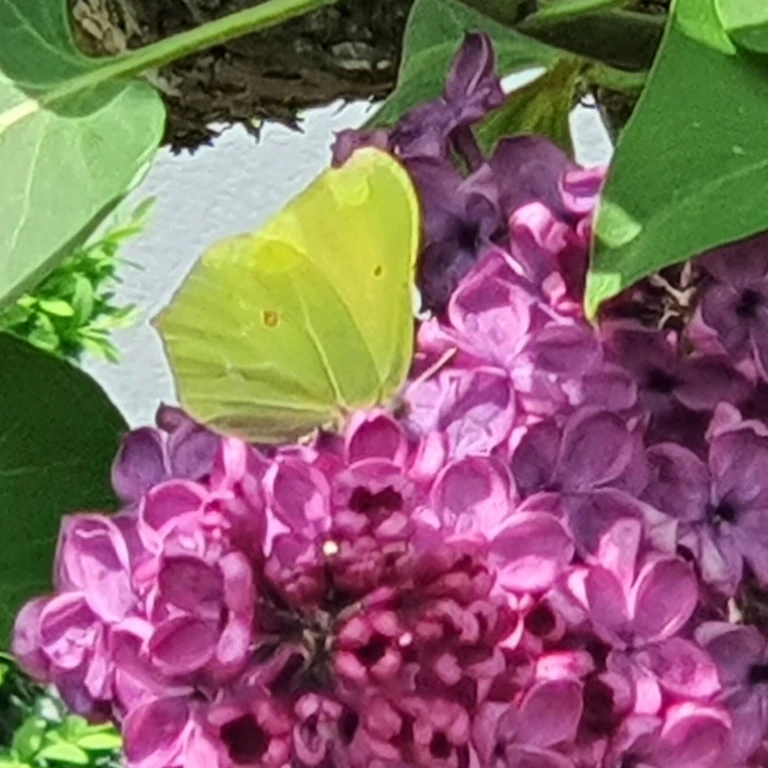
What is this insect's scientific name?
Gonepteryx rhamni
